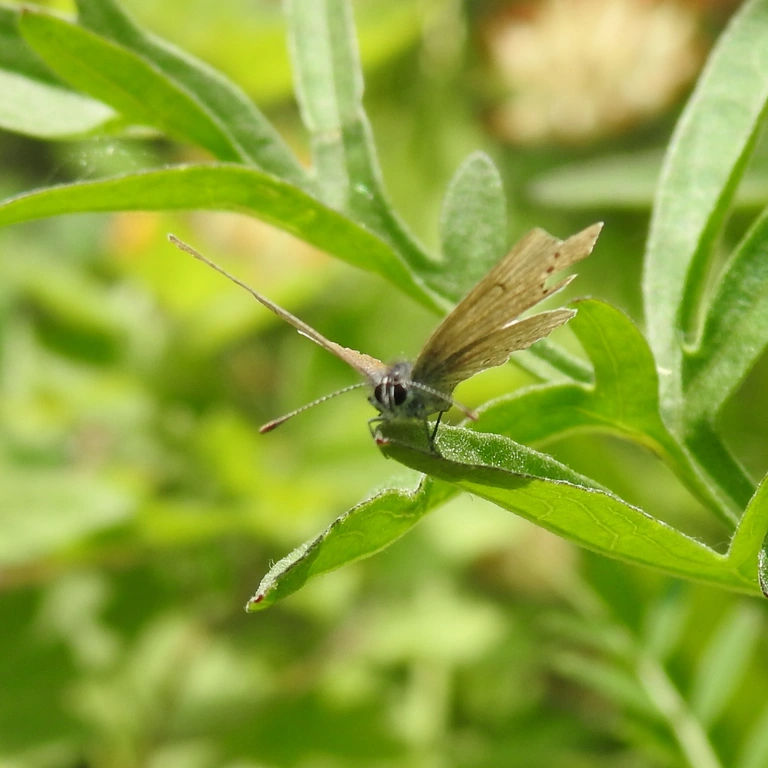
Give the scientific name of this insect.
Cupido minimus
